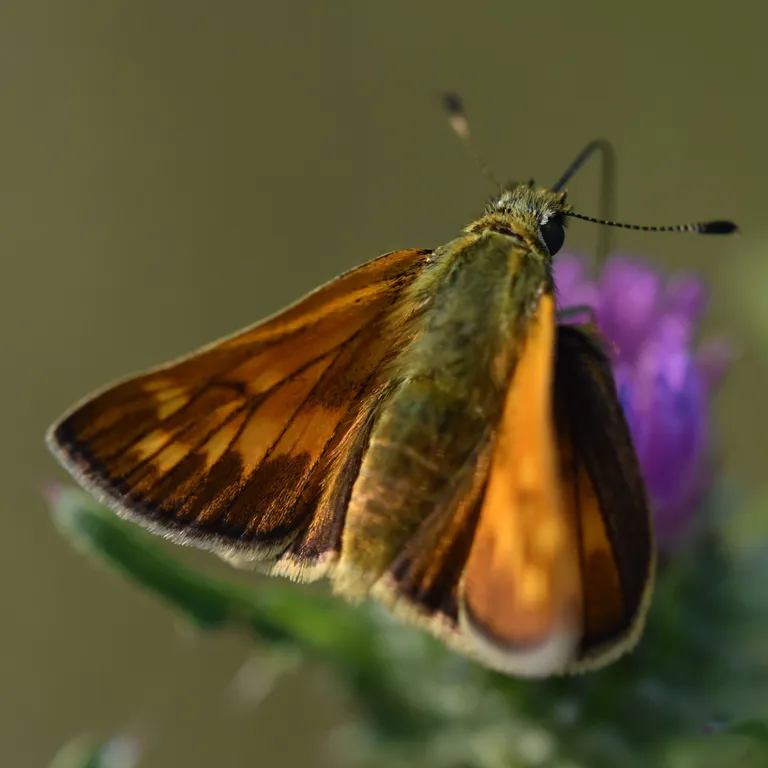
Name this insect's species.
Ochlodes sylvanus (also Ochlodes venata)
